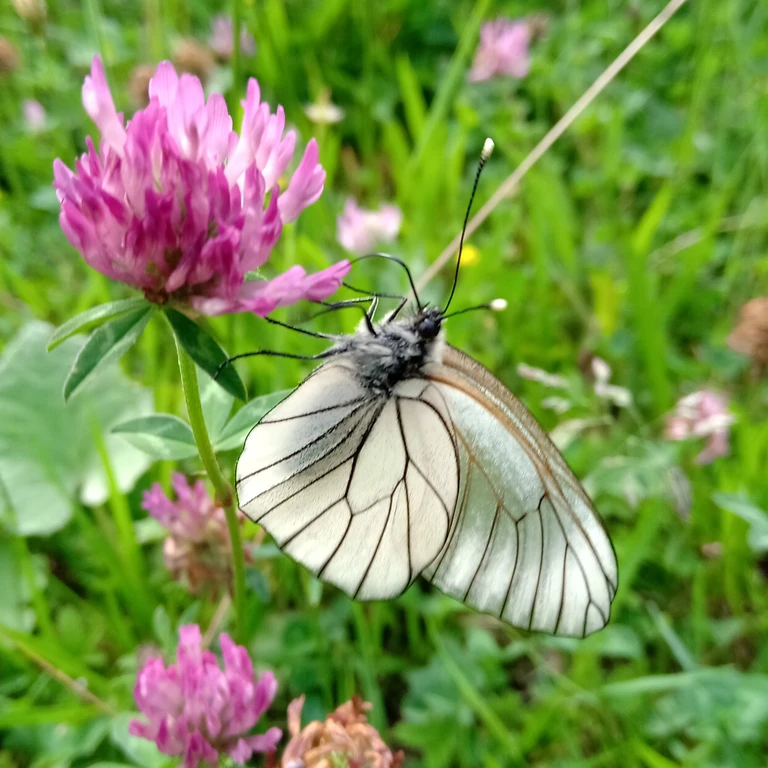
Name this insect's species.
Aporia crataegi
